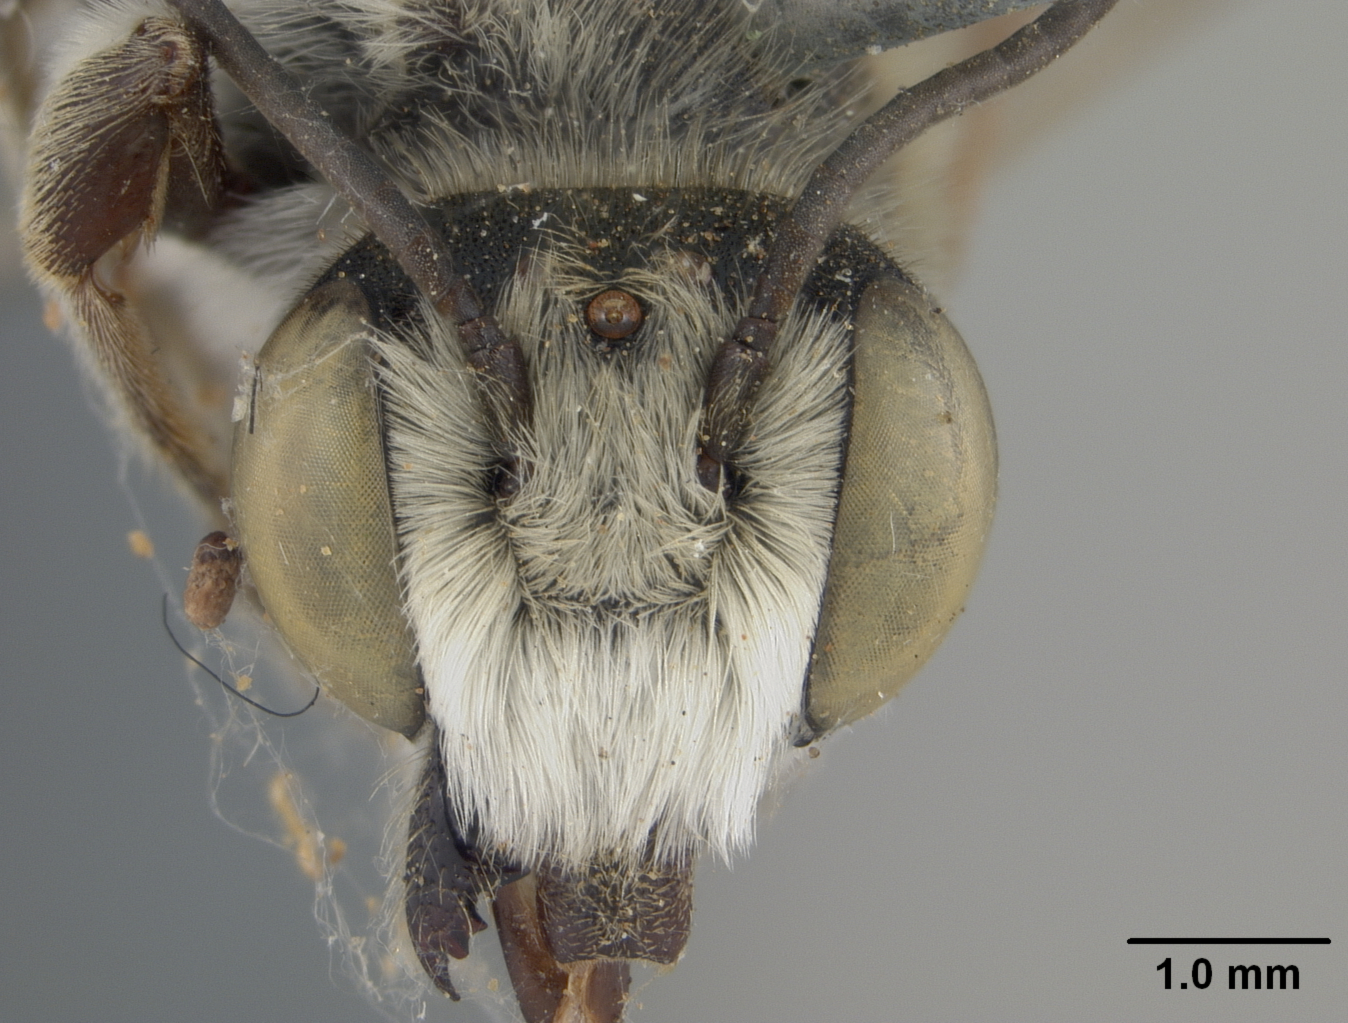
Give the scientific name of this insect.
Megachile bishoppi
